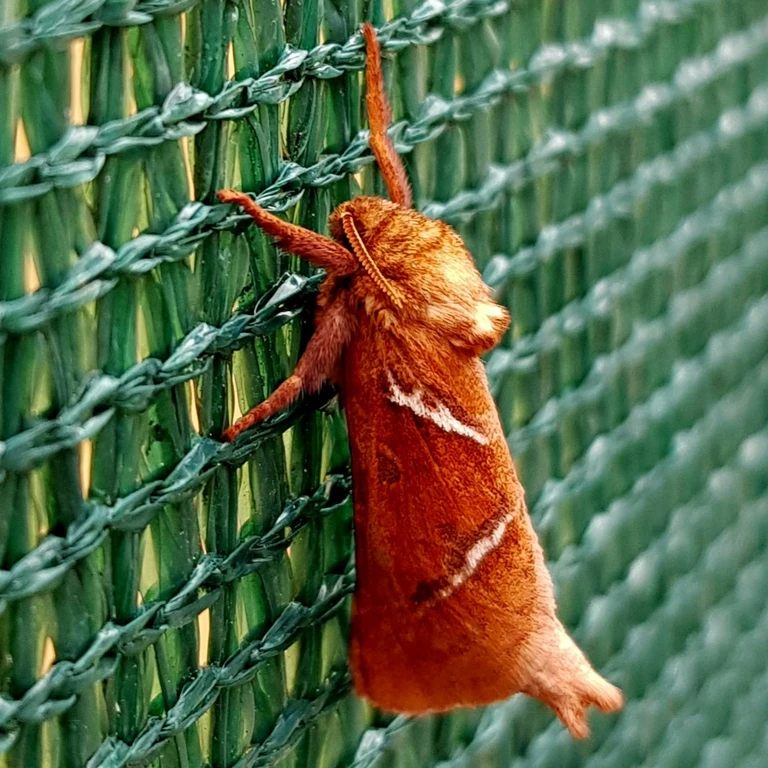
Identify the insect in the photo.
Triodia sylvina
